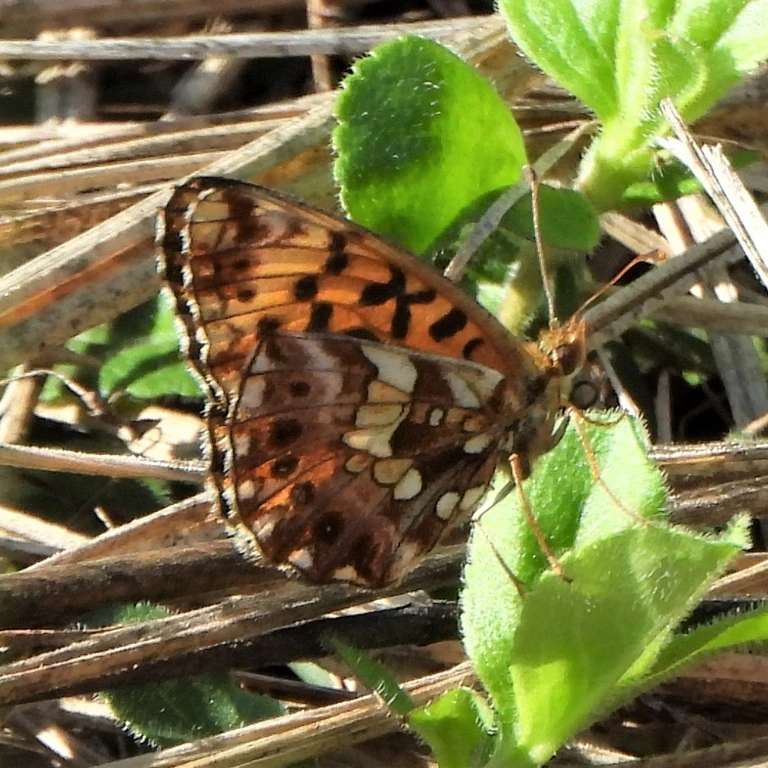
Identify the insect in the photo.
Boloria dia
